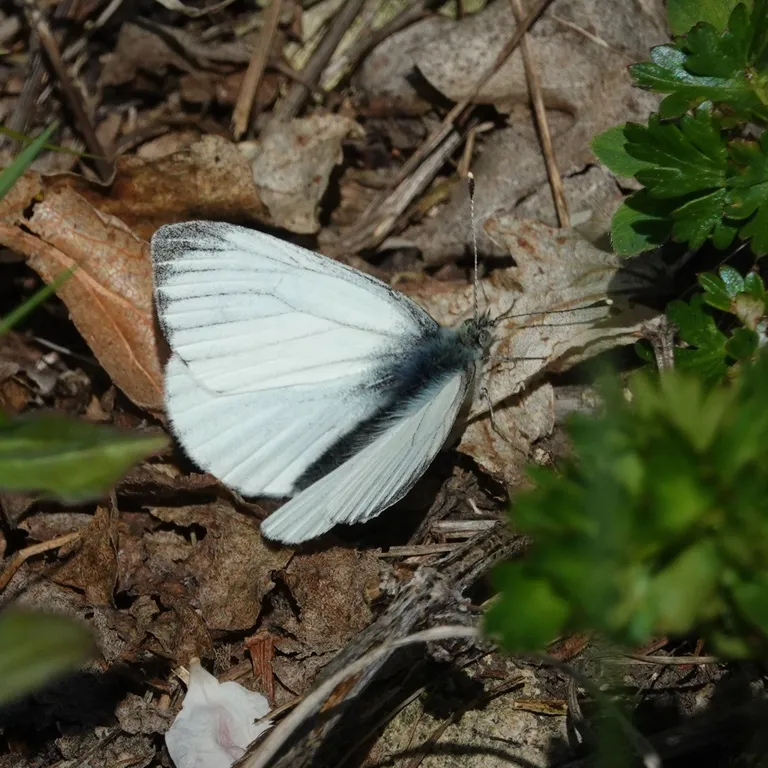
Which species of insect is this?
Pieris napi
